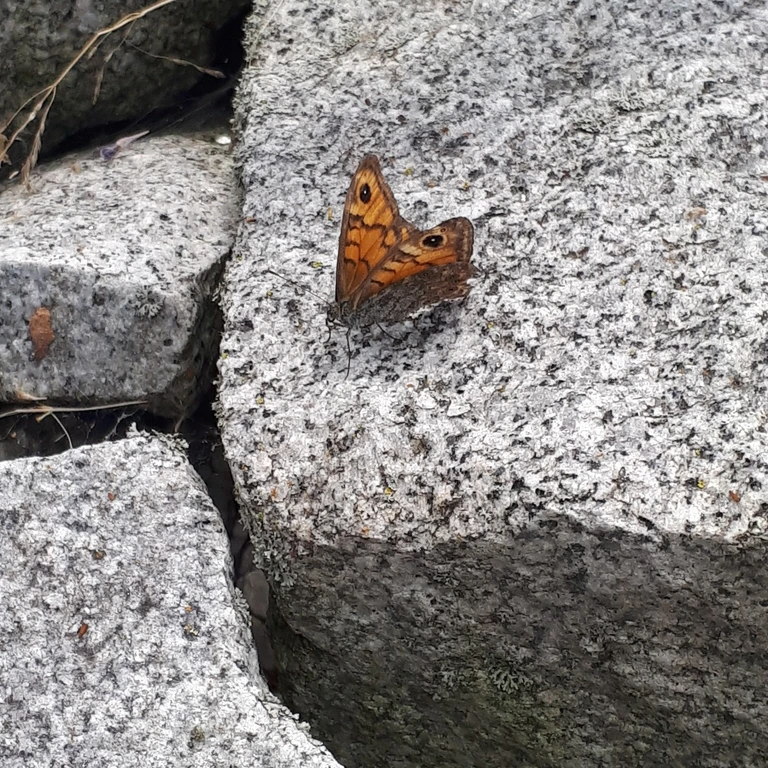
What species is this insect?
Lasiommata megera (also Pararge megera)
